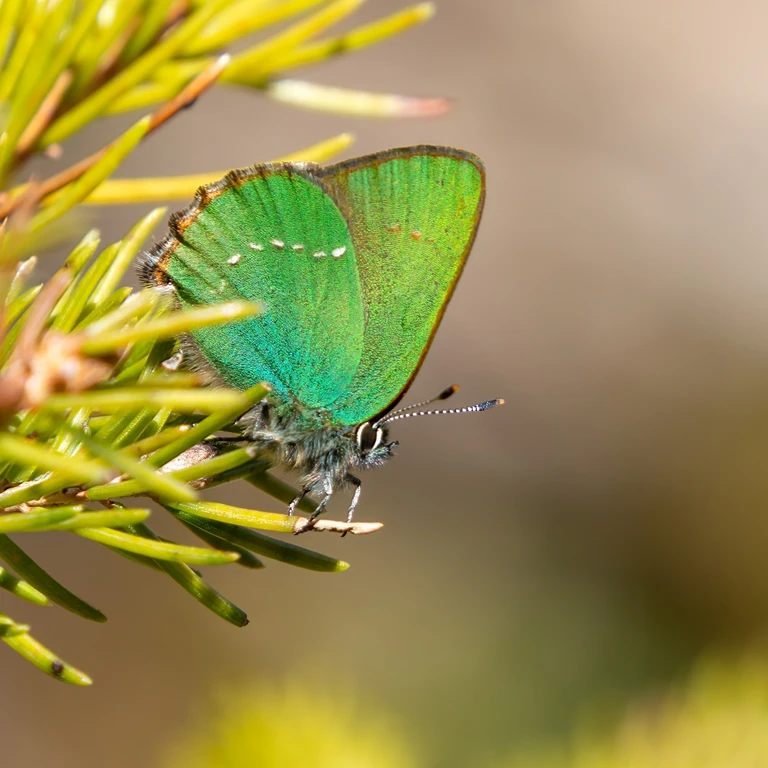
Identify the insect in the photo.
Callophrys rubi
